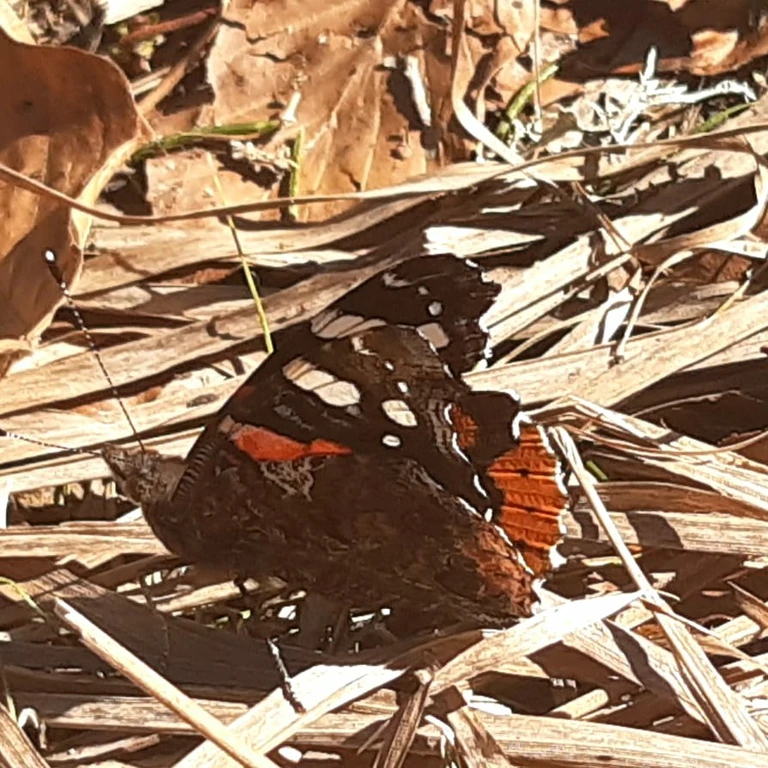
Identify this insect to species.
Vanessa atalanta
